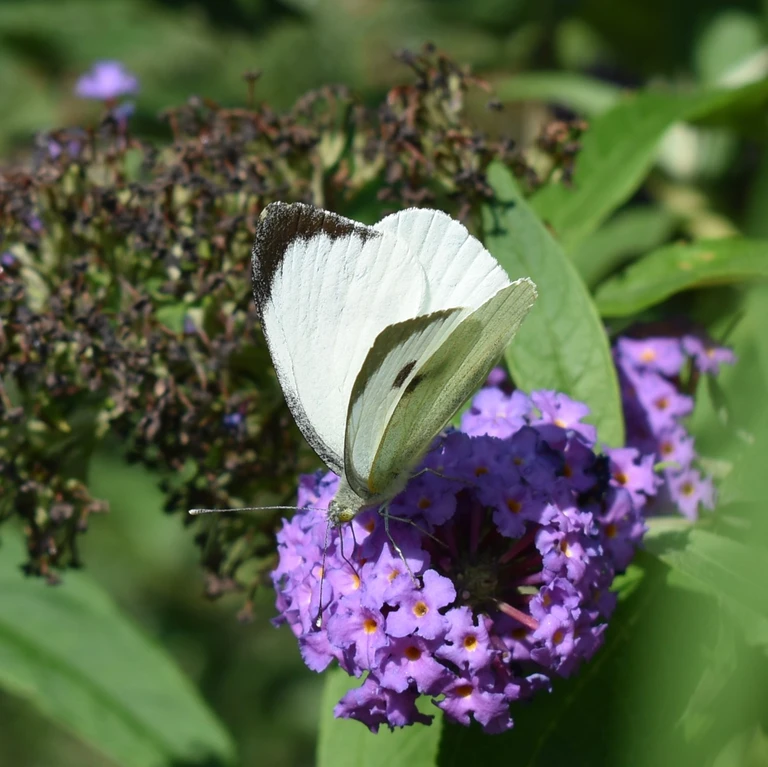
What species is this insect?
Pieris brassicae
